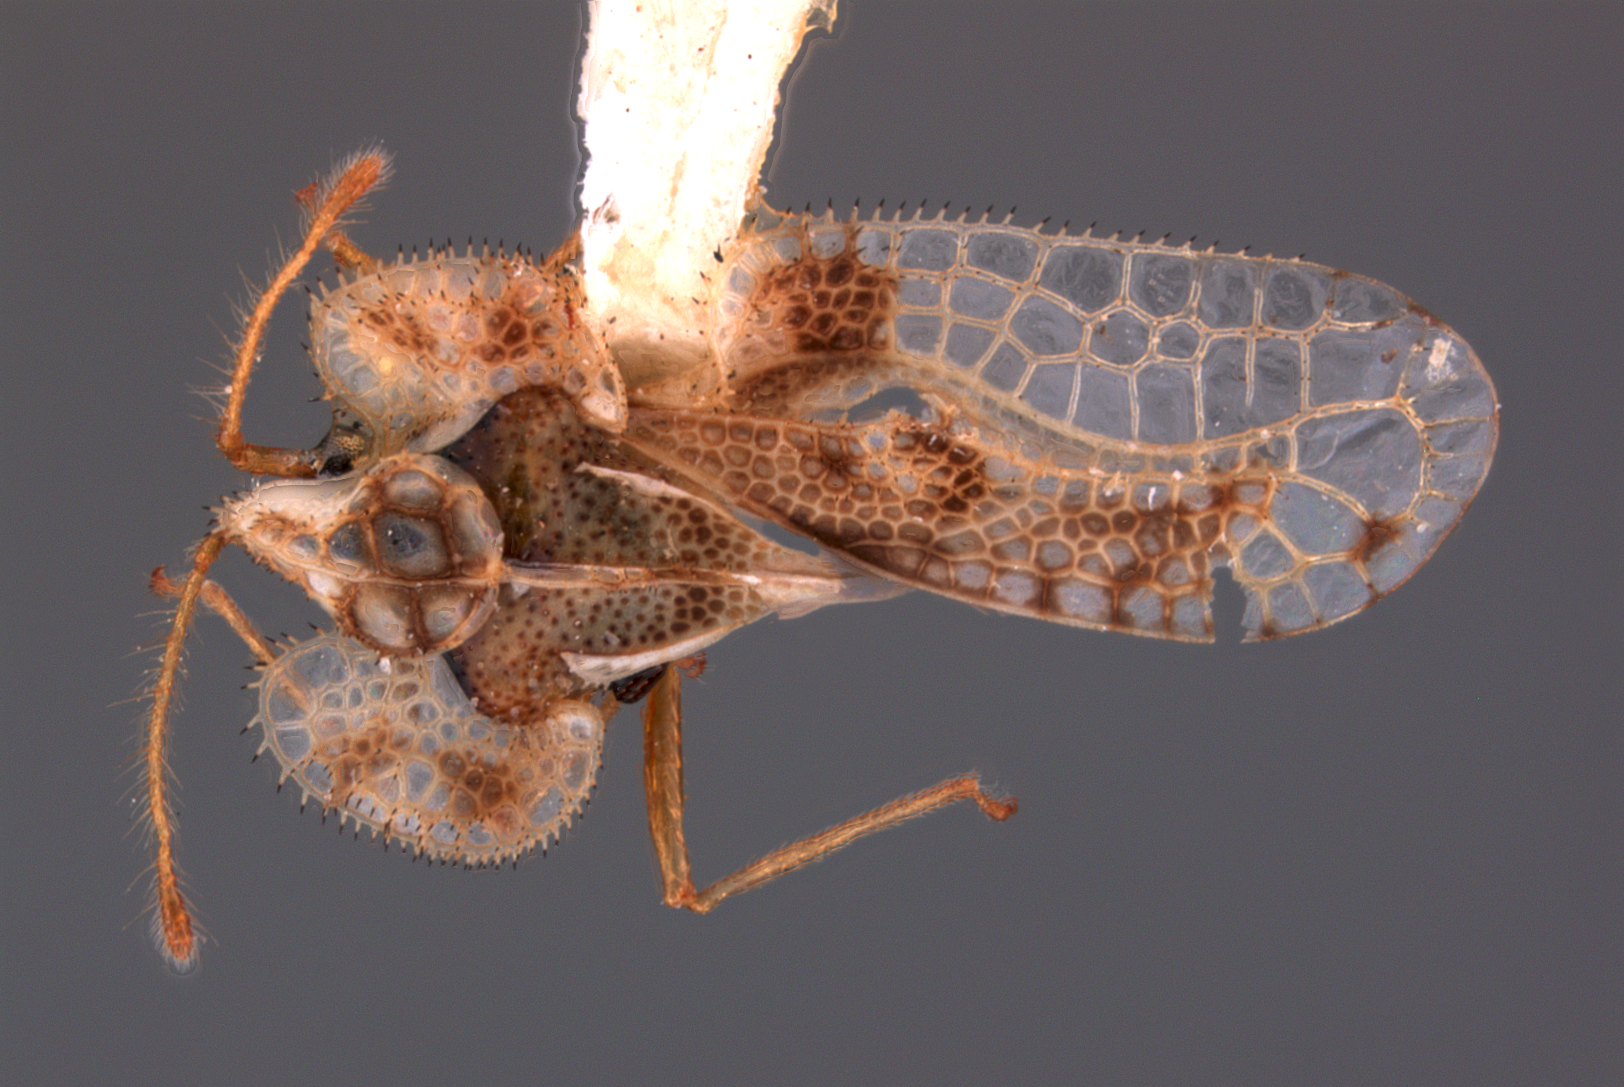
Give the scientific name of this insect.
Corythucha serta
